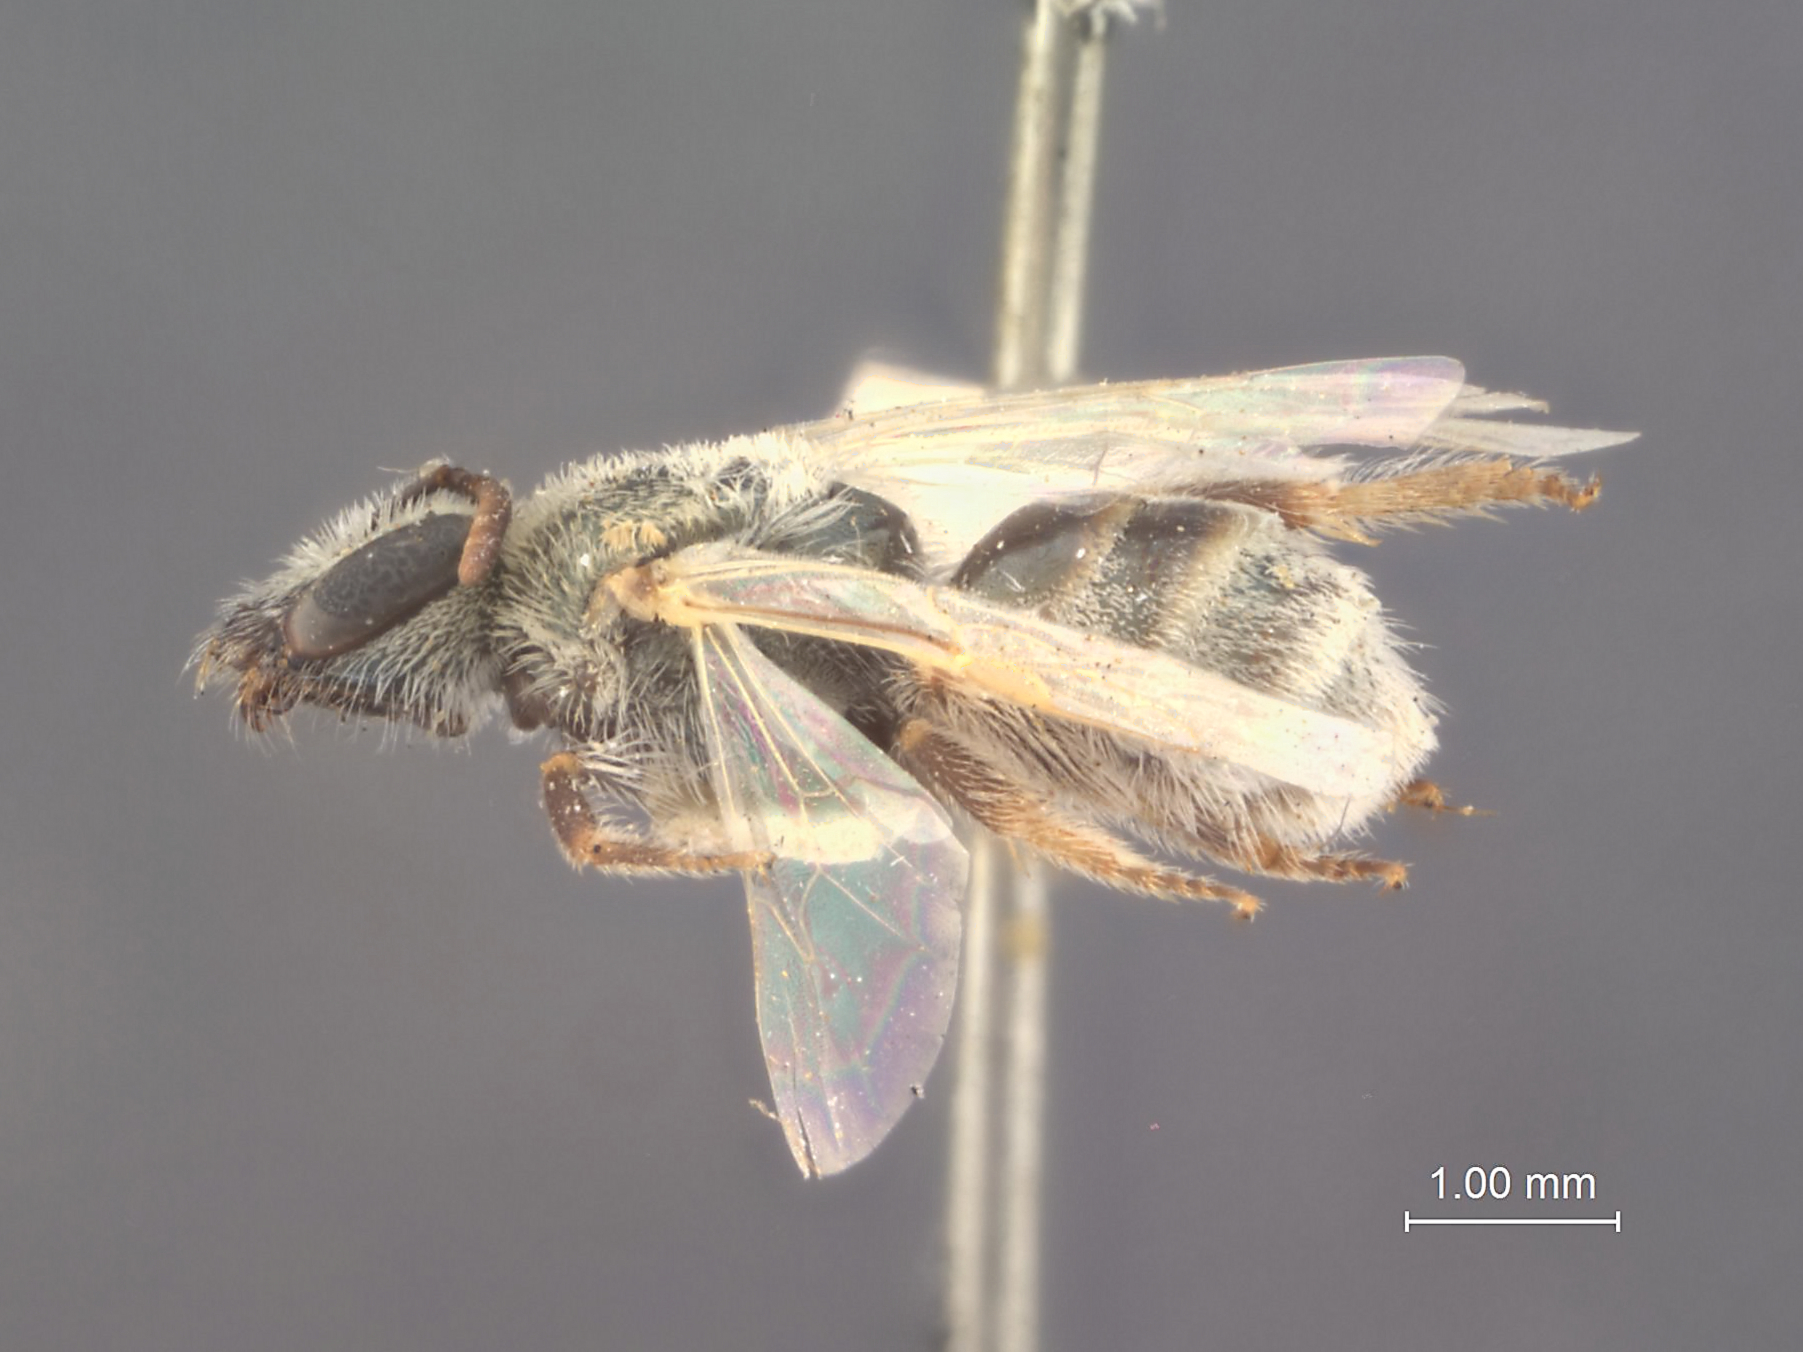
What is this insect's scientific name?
Halictus albohirtus
